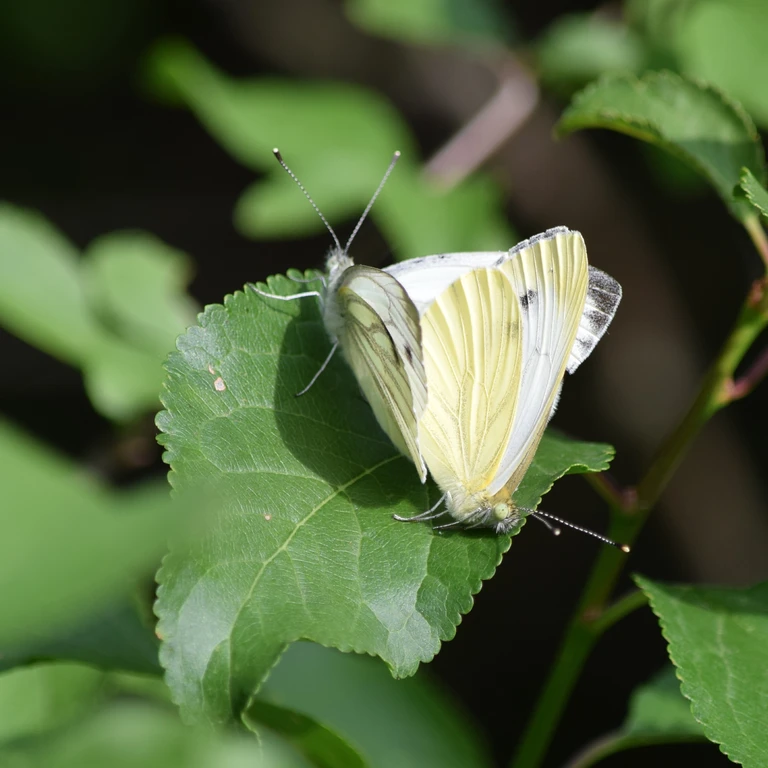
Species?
Pieris napi
